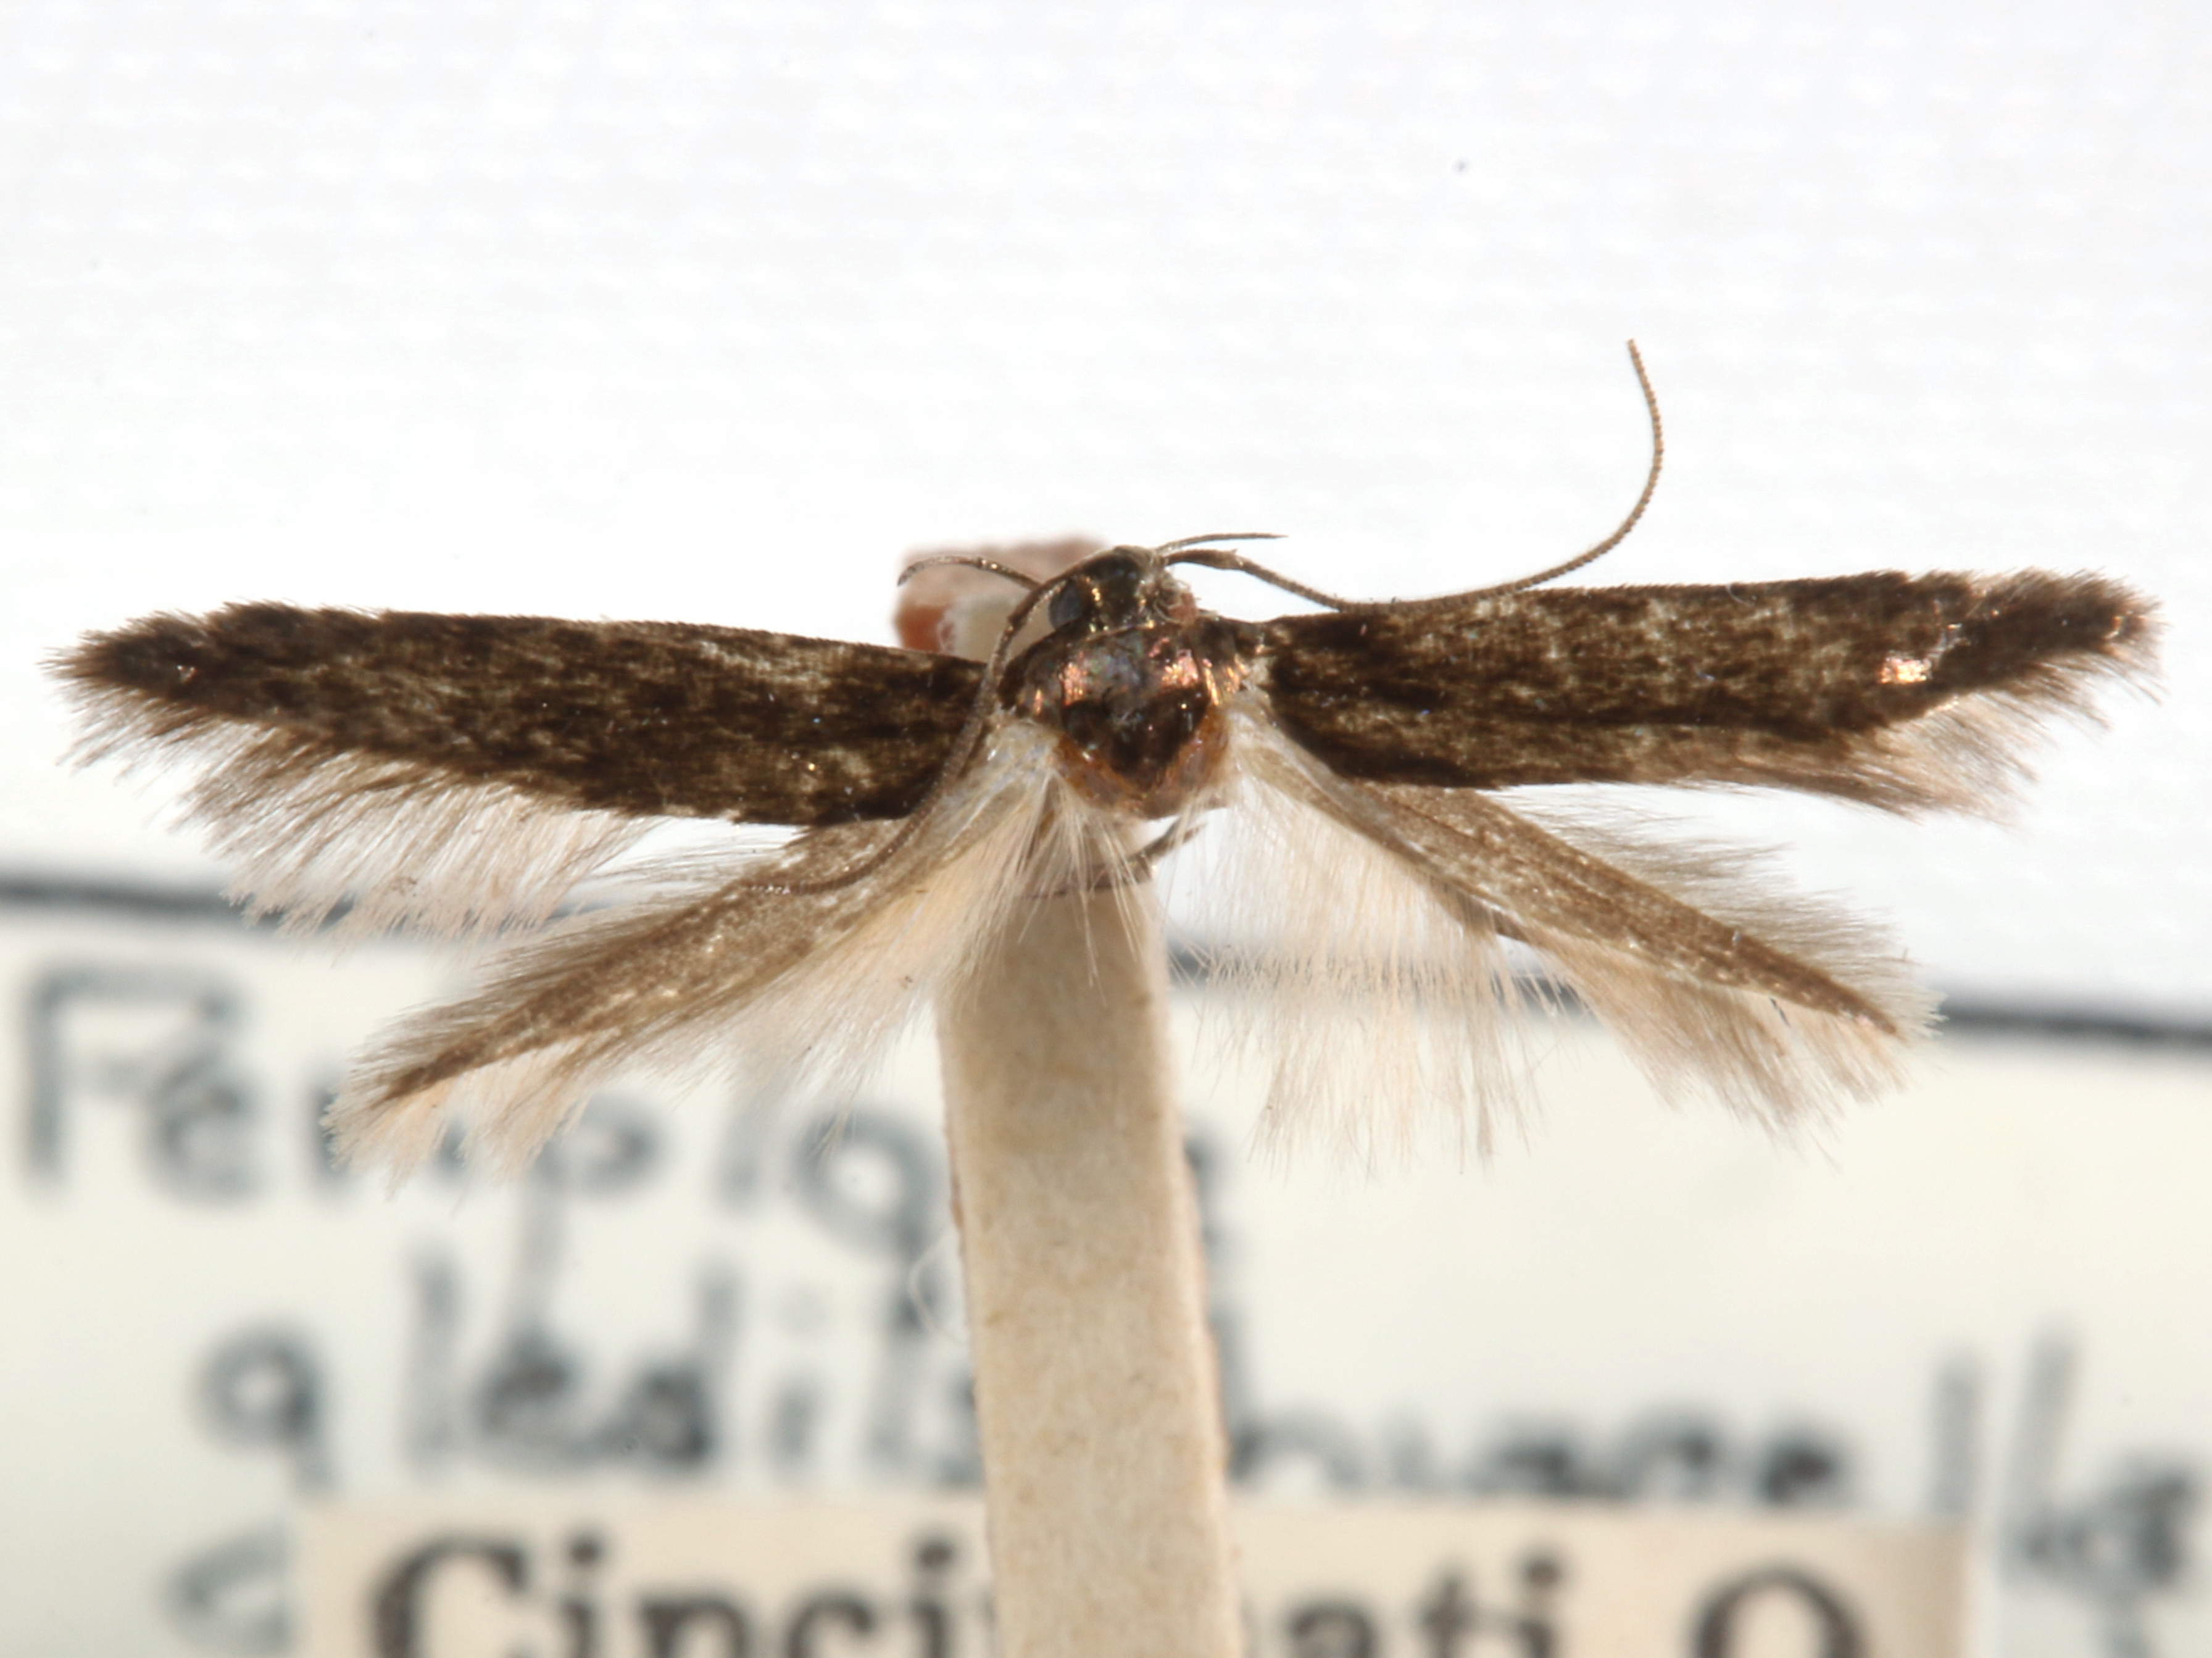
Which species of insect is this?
Periploca gleditschiaella
